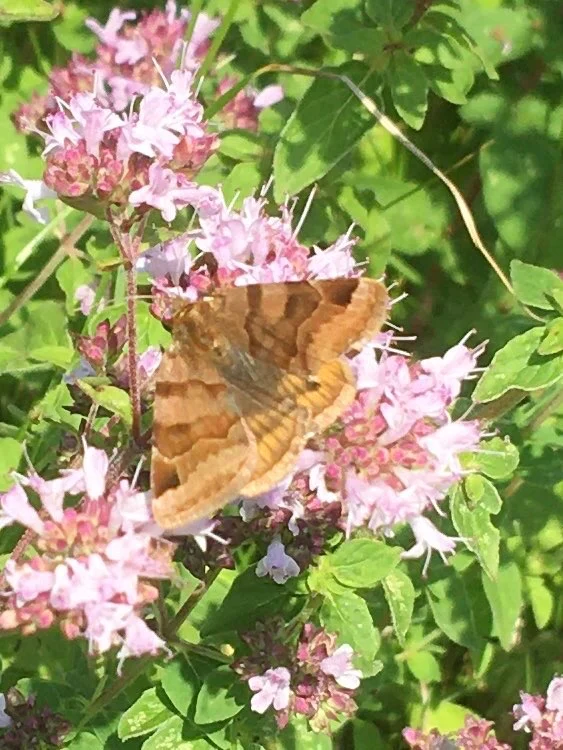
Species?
Euclidia glyphica
